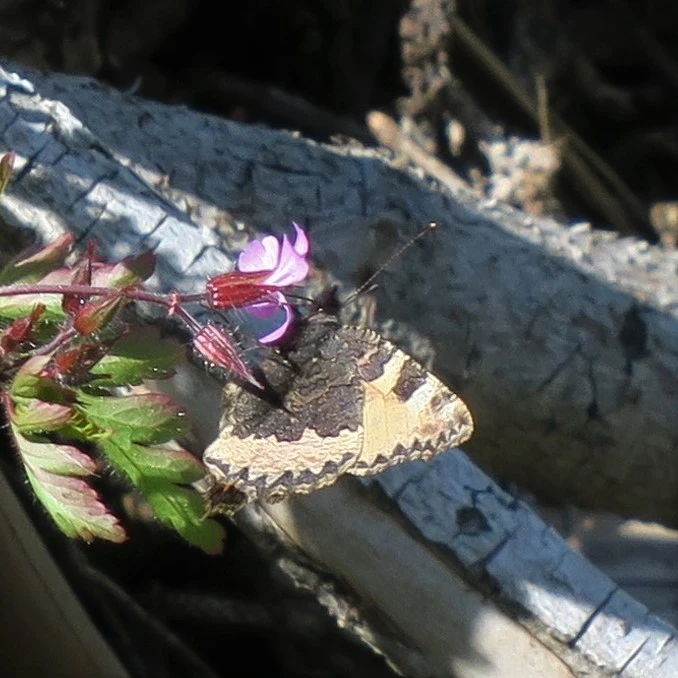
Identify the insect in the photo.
Aglais urticae
